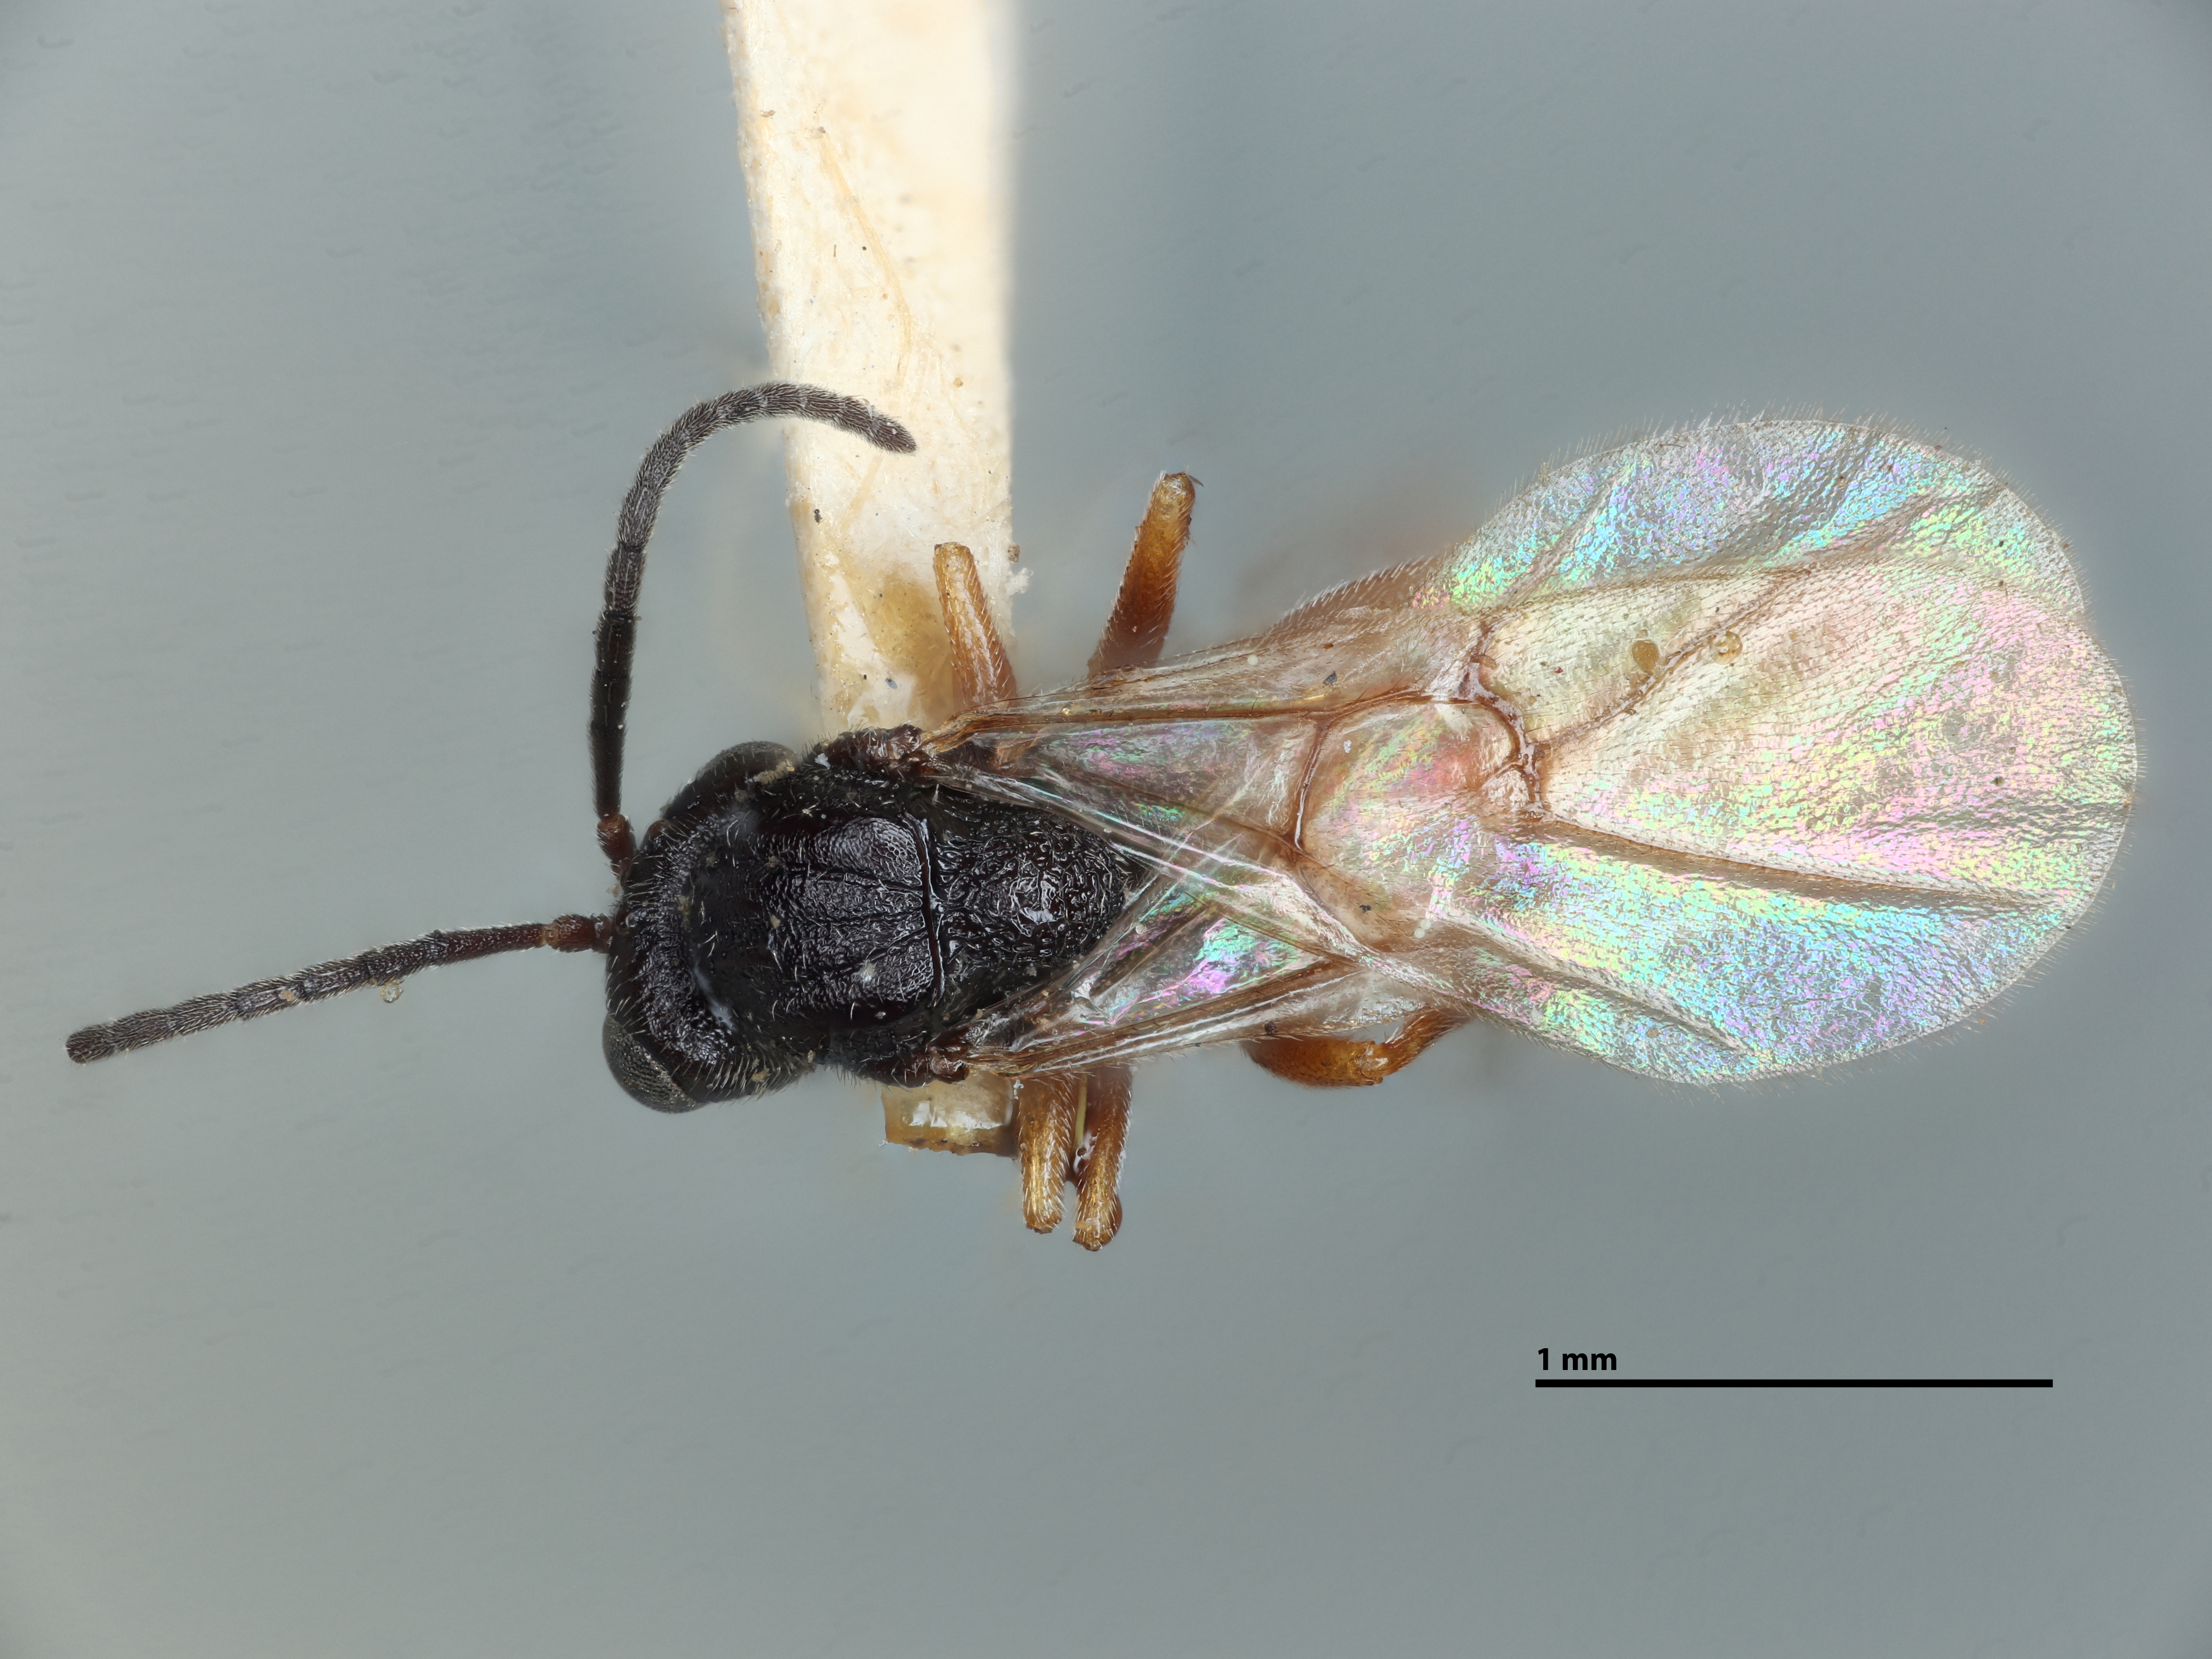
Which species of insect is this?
Rhodites rosaefolii
